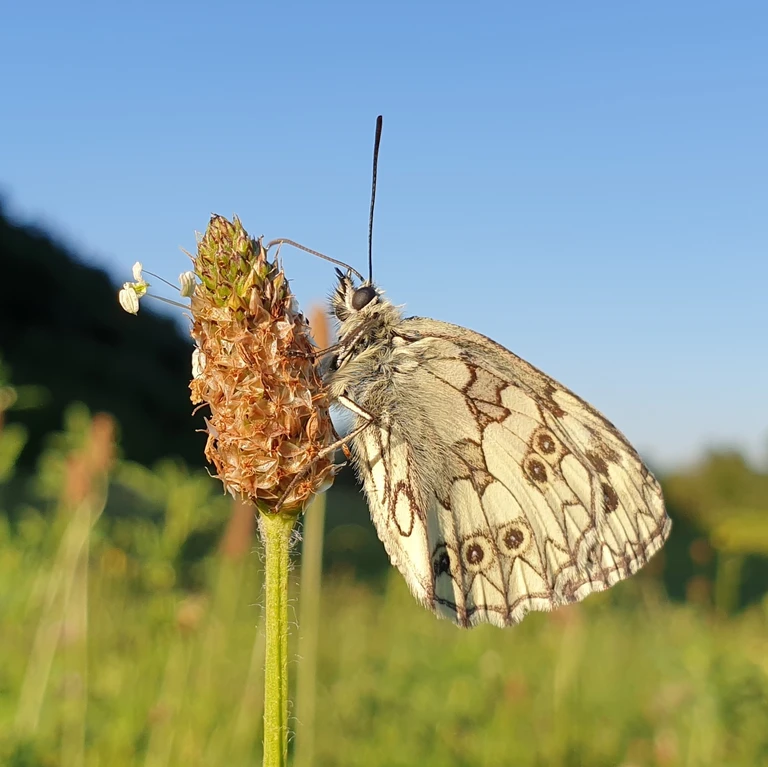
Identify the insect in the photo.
Melanargia galathea
